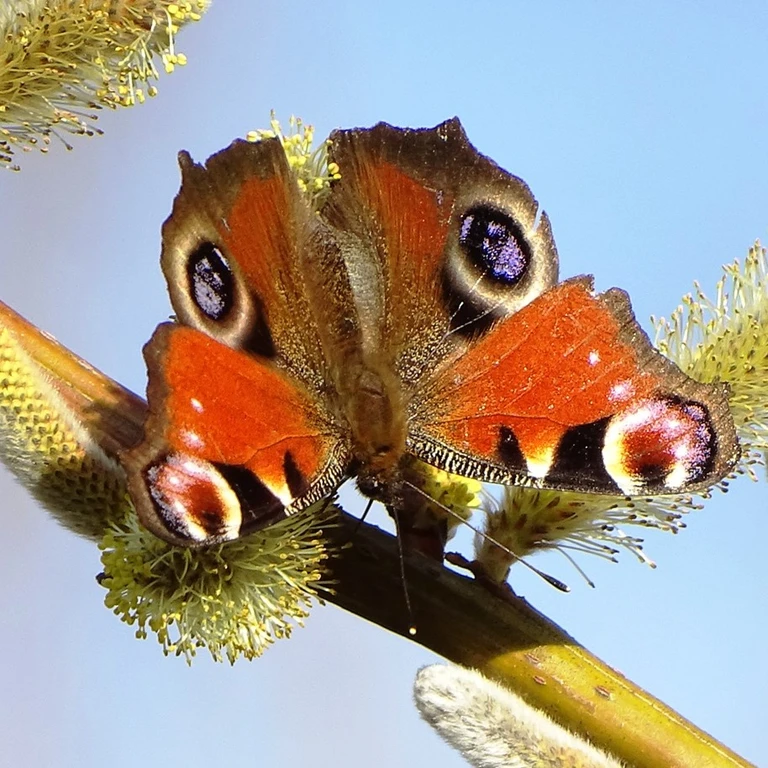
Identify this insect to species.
Aglais io
